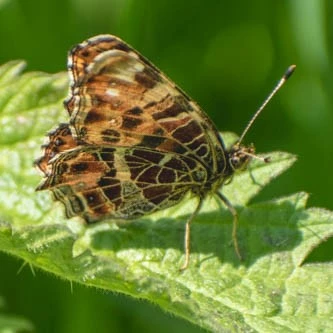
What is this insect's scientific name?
Araschnia levana
